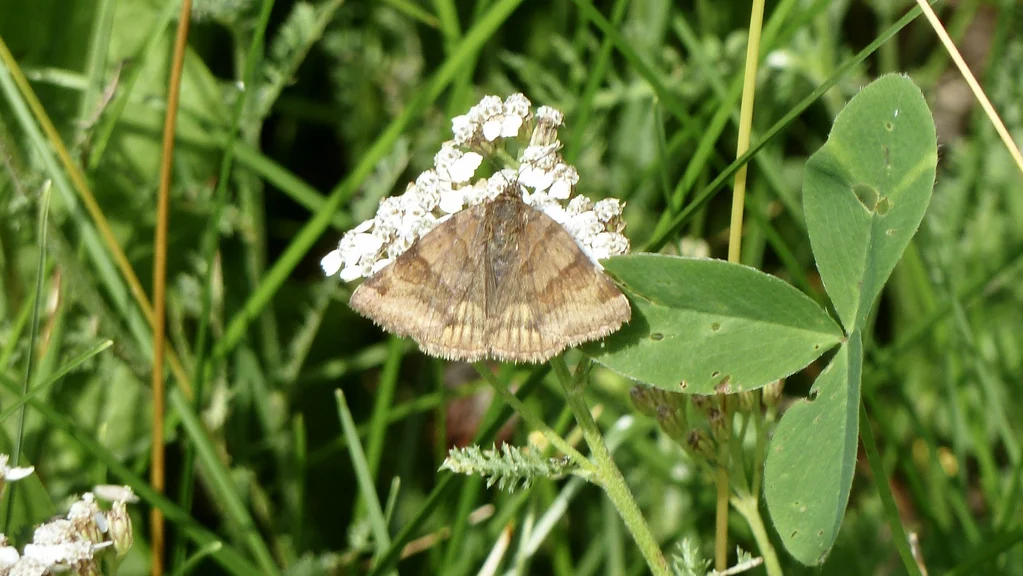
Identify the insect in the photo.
Euclidia glyphica
